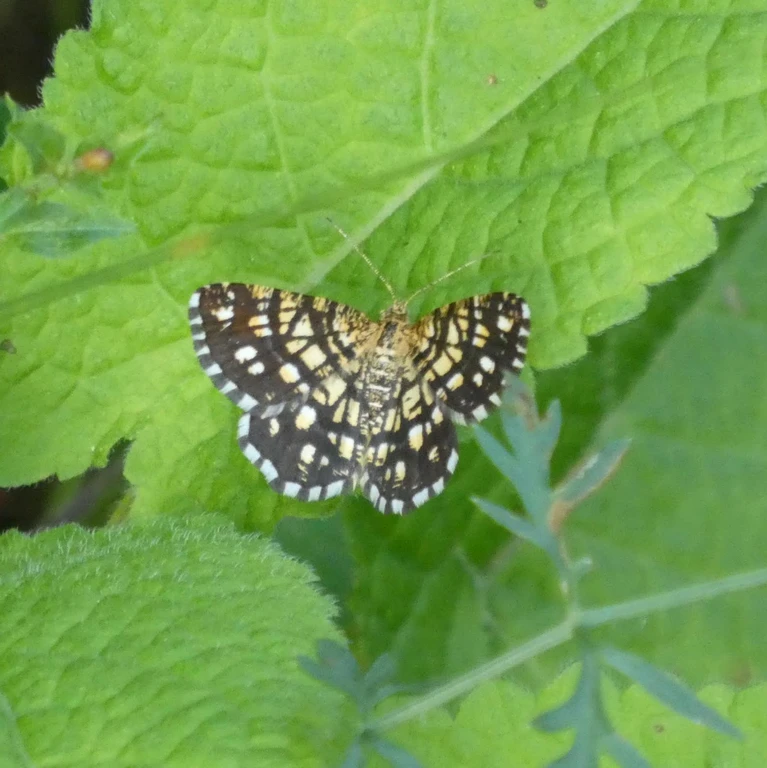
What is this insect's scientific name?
Chiasmia clathrata
